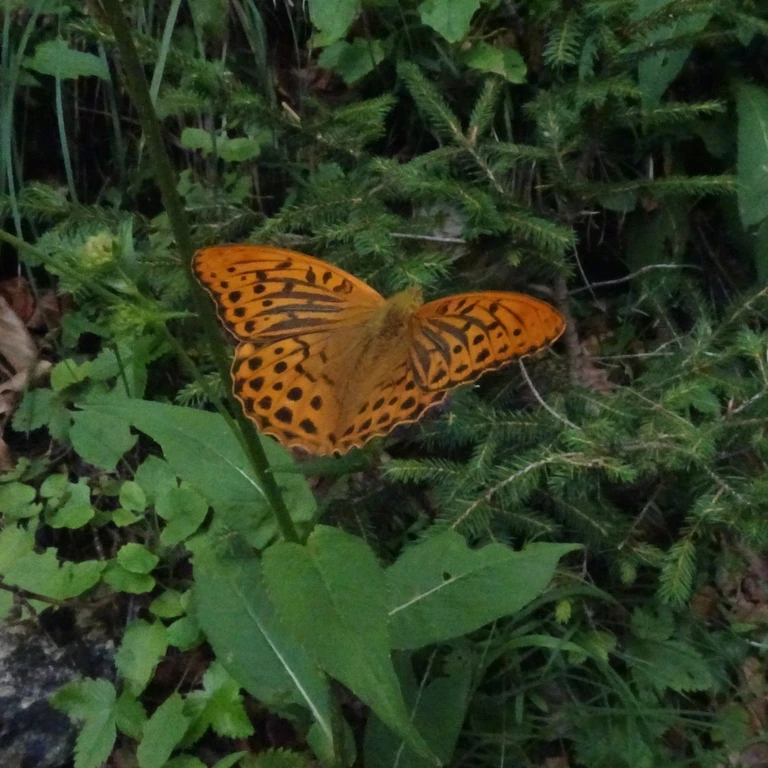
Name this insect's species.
Argynnis paphia
